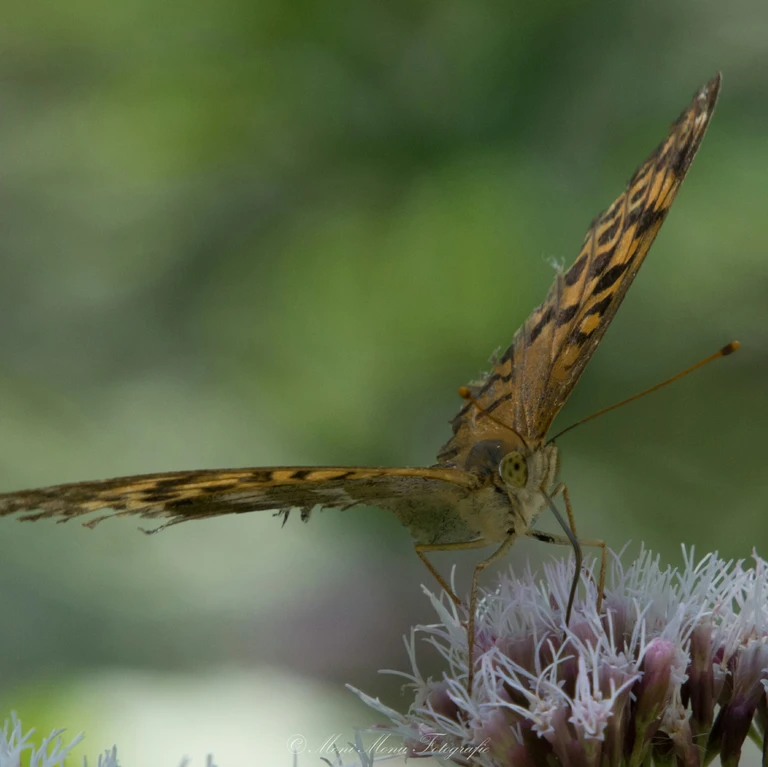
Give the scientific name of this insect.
Argynnis paphia
